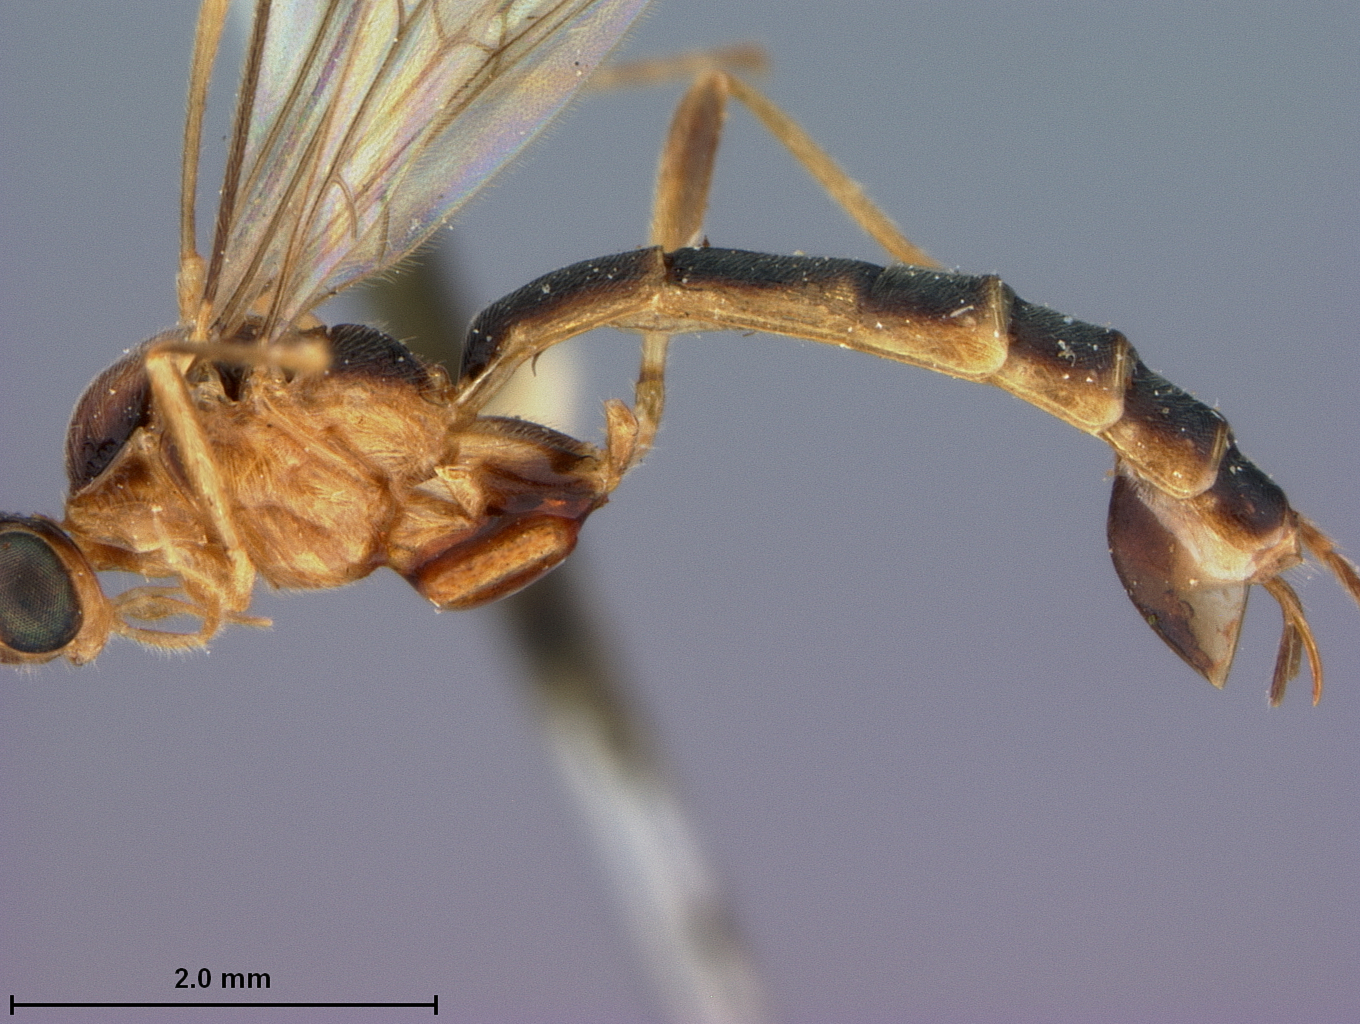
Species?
Rhogas cameroni
